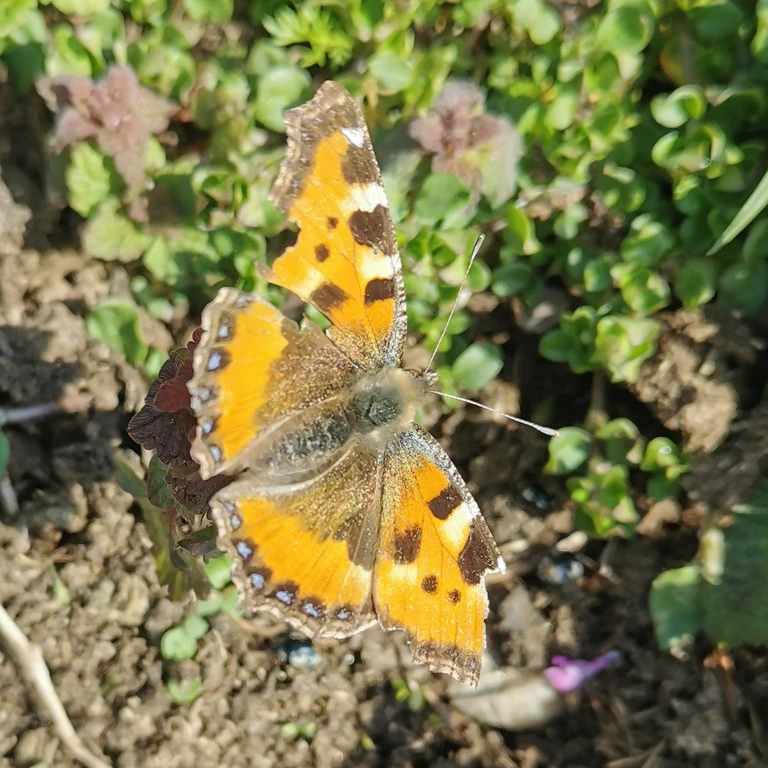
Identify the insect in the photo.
Aglais urticae
